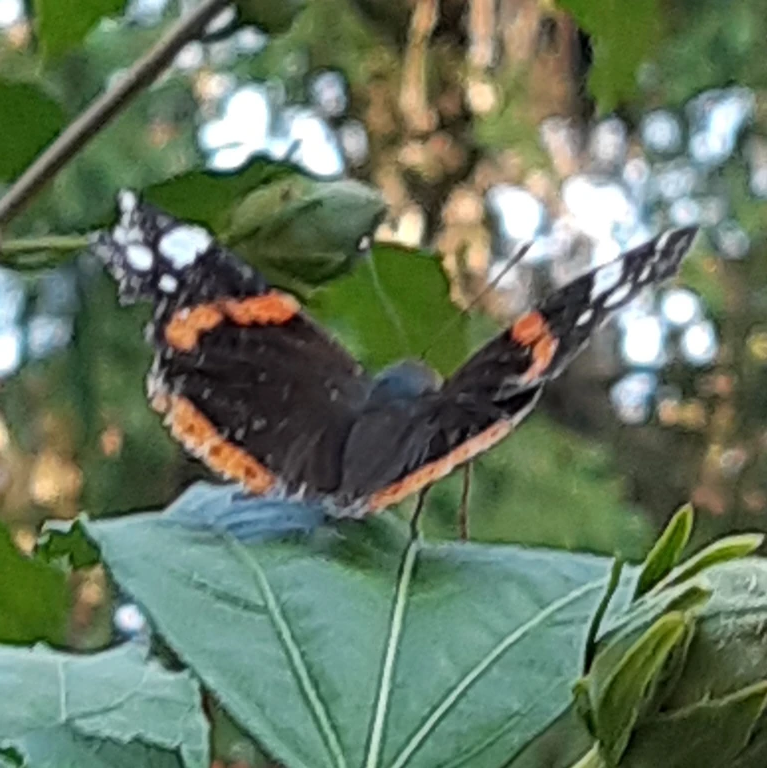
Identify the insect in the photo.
Vanessa atalanta
